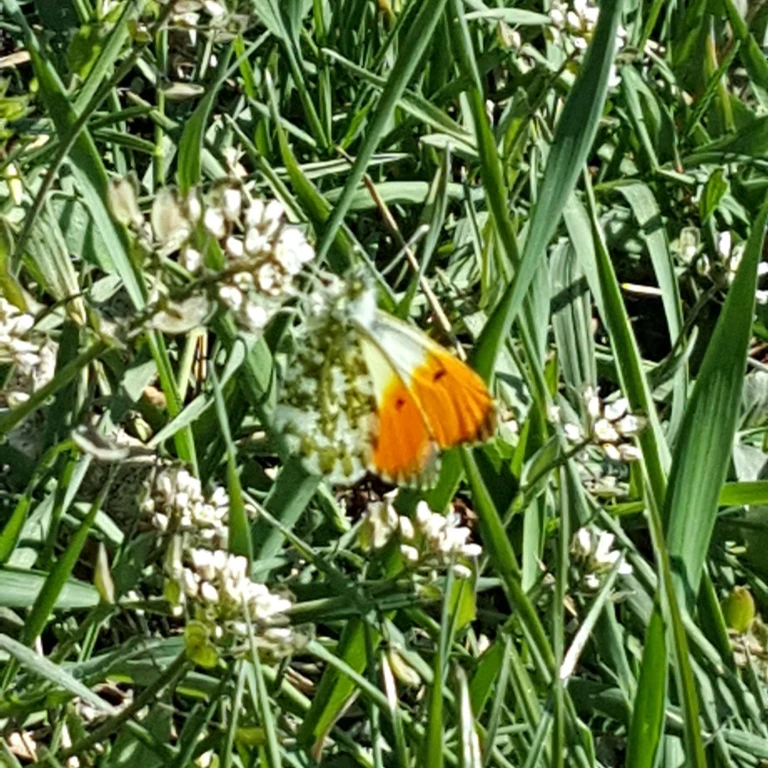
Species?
Anthocharis cardamines
